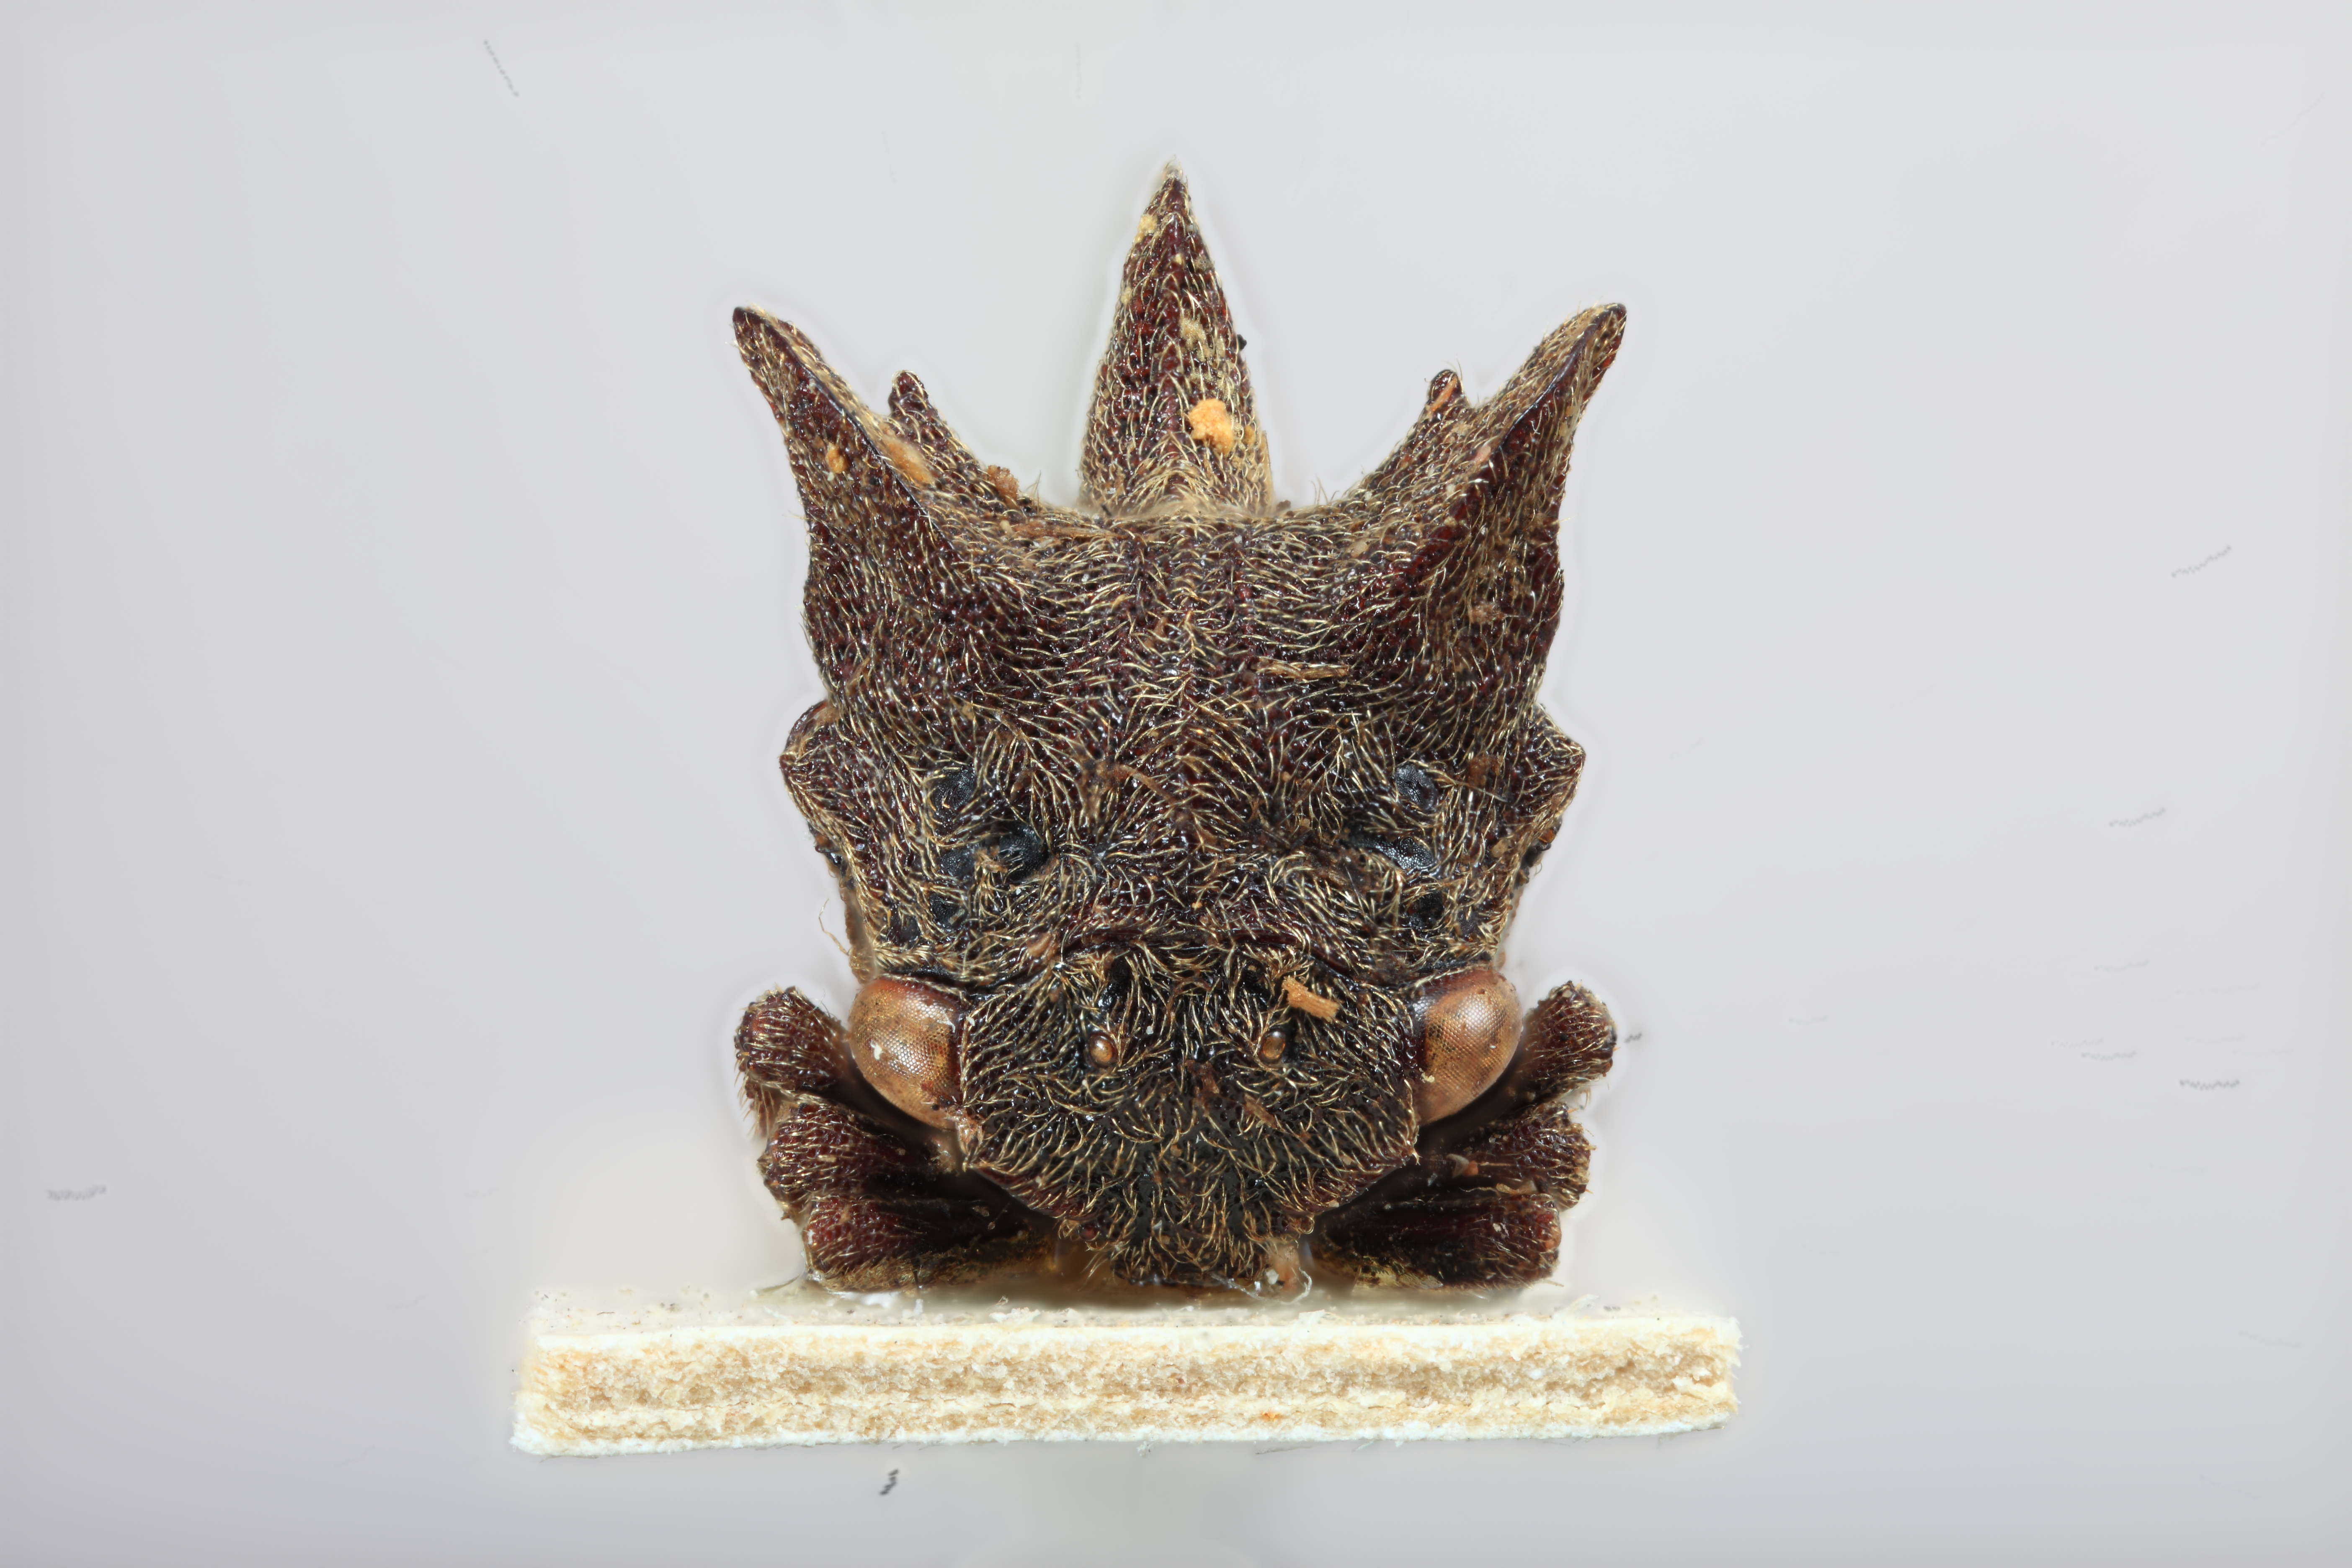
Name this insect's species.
Pantaleon brunneus
